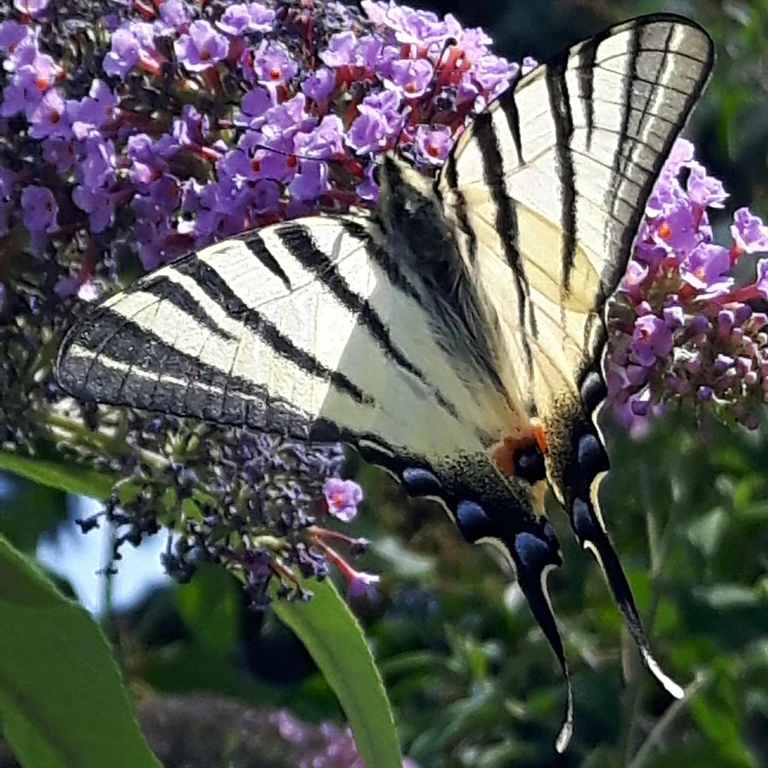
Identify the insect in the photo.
Iphiclides podalirius
